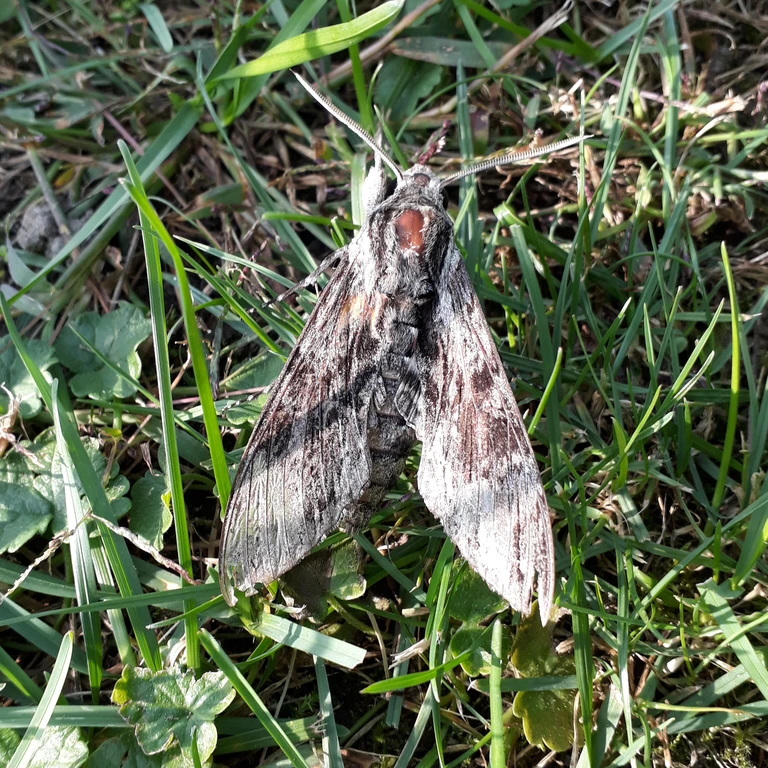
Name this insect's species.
Agrius convolvuli
